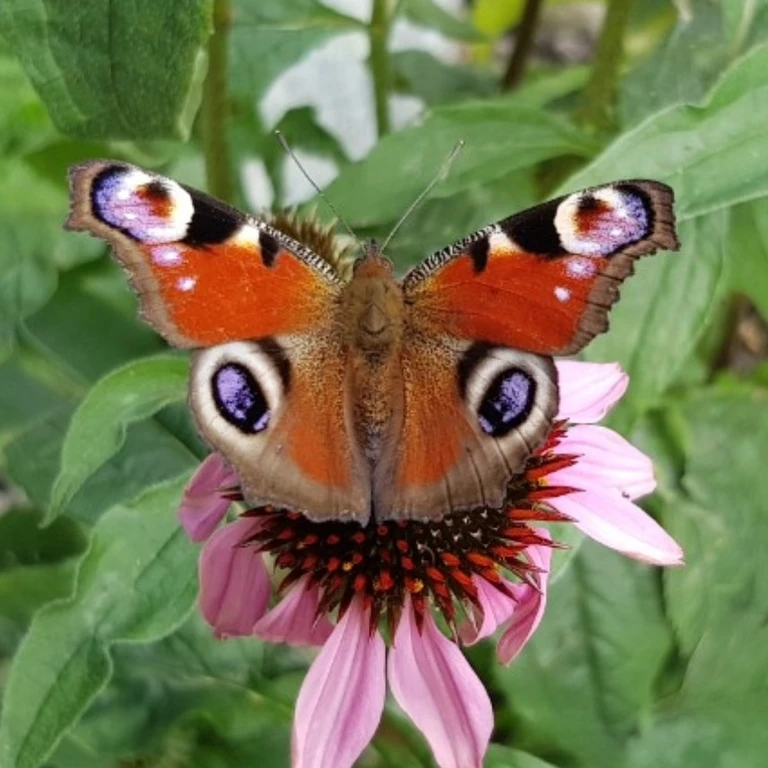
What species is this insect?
Aglais io
